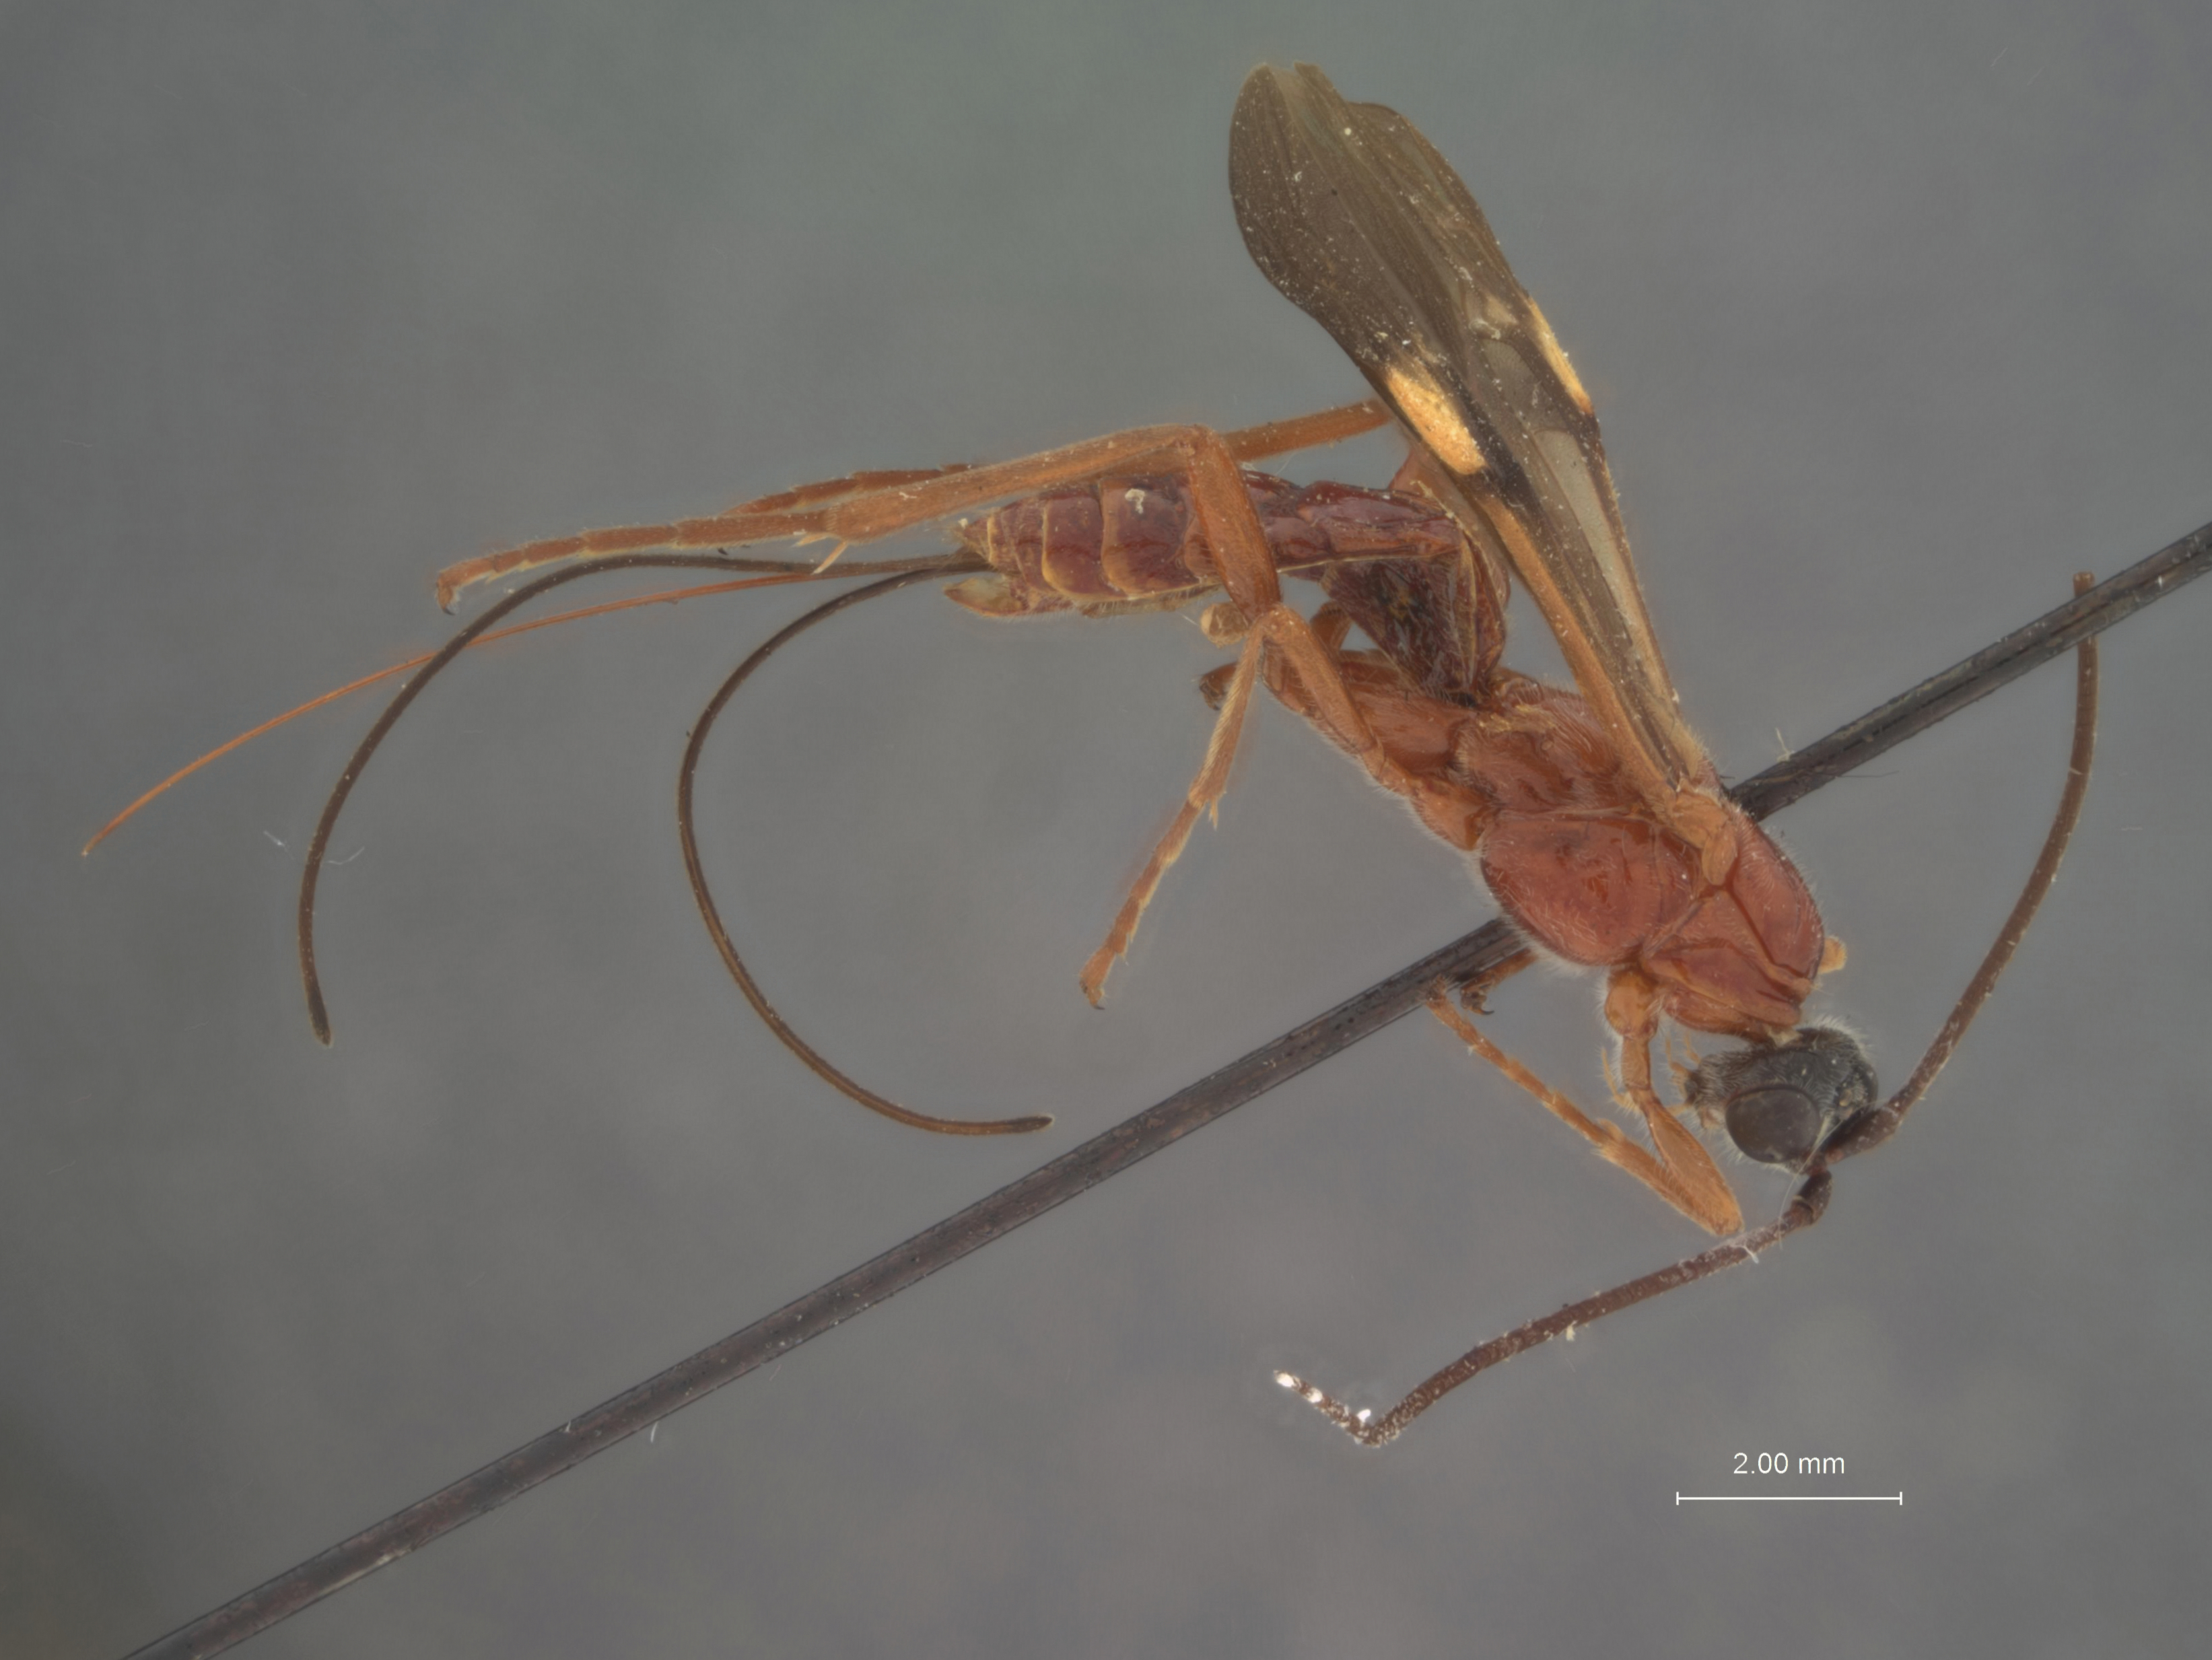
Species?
Campyloneurus busckii
